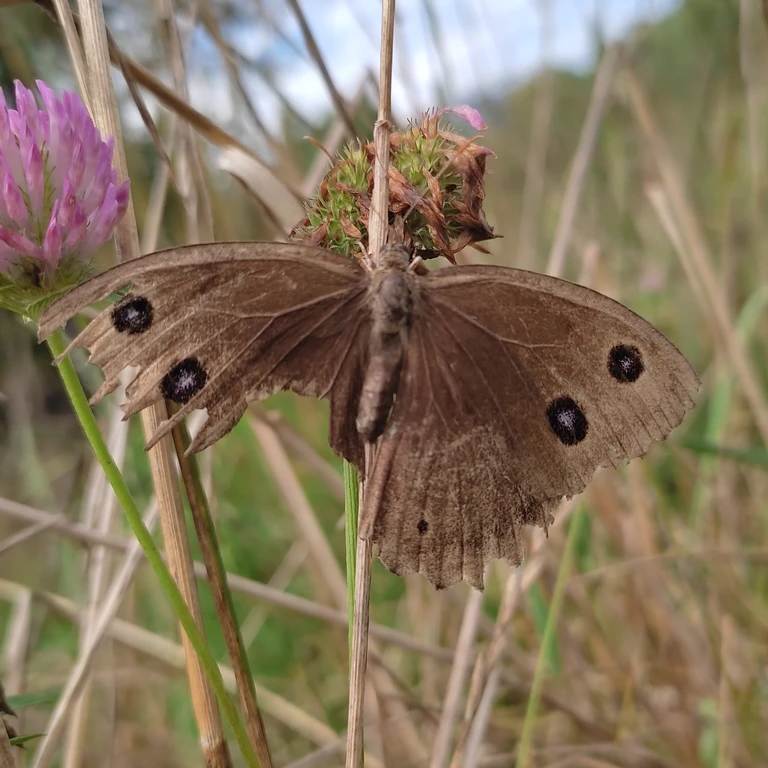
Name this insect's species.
Minois dryas
